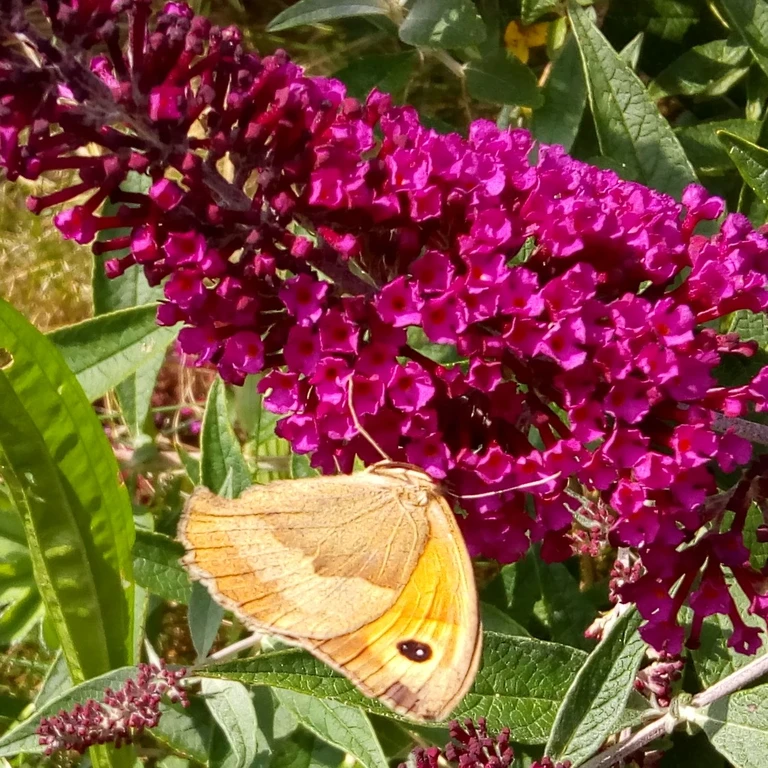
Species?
Maniola jurtina
